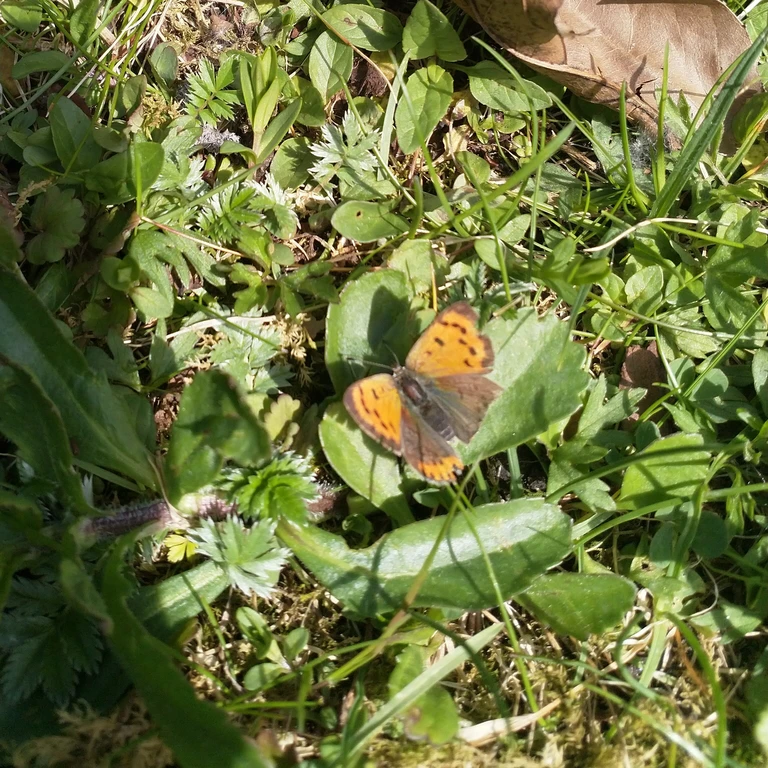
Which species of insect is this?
Lycaena phlaeas
